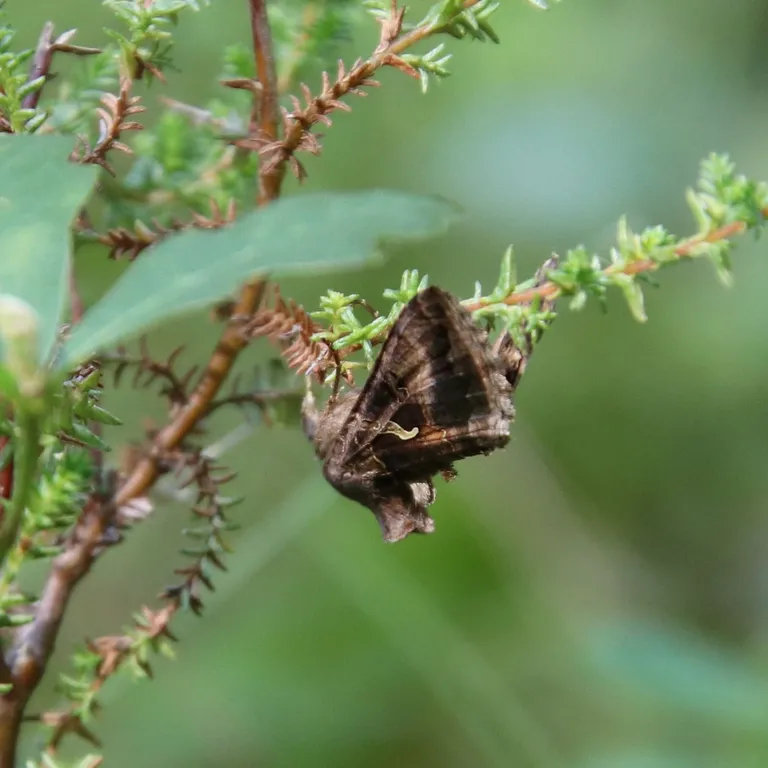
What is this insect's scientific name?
Autographa gamma
